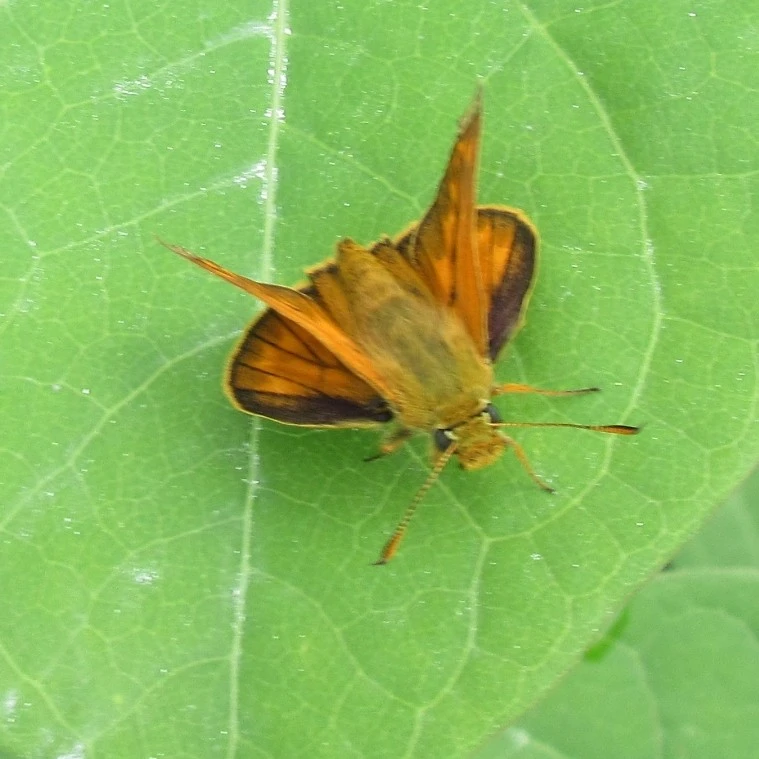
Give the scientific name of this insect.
Ochlodes sylvanus (also Ochlodes venata)
